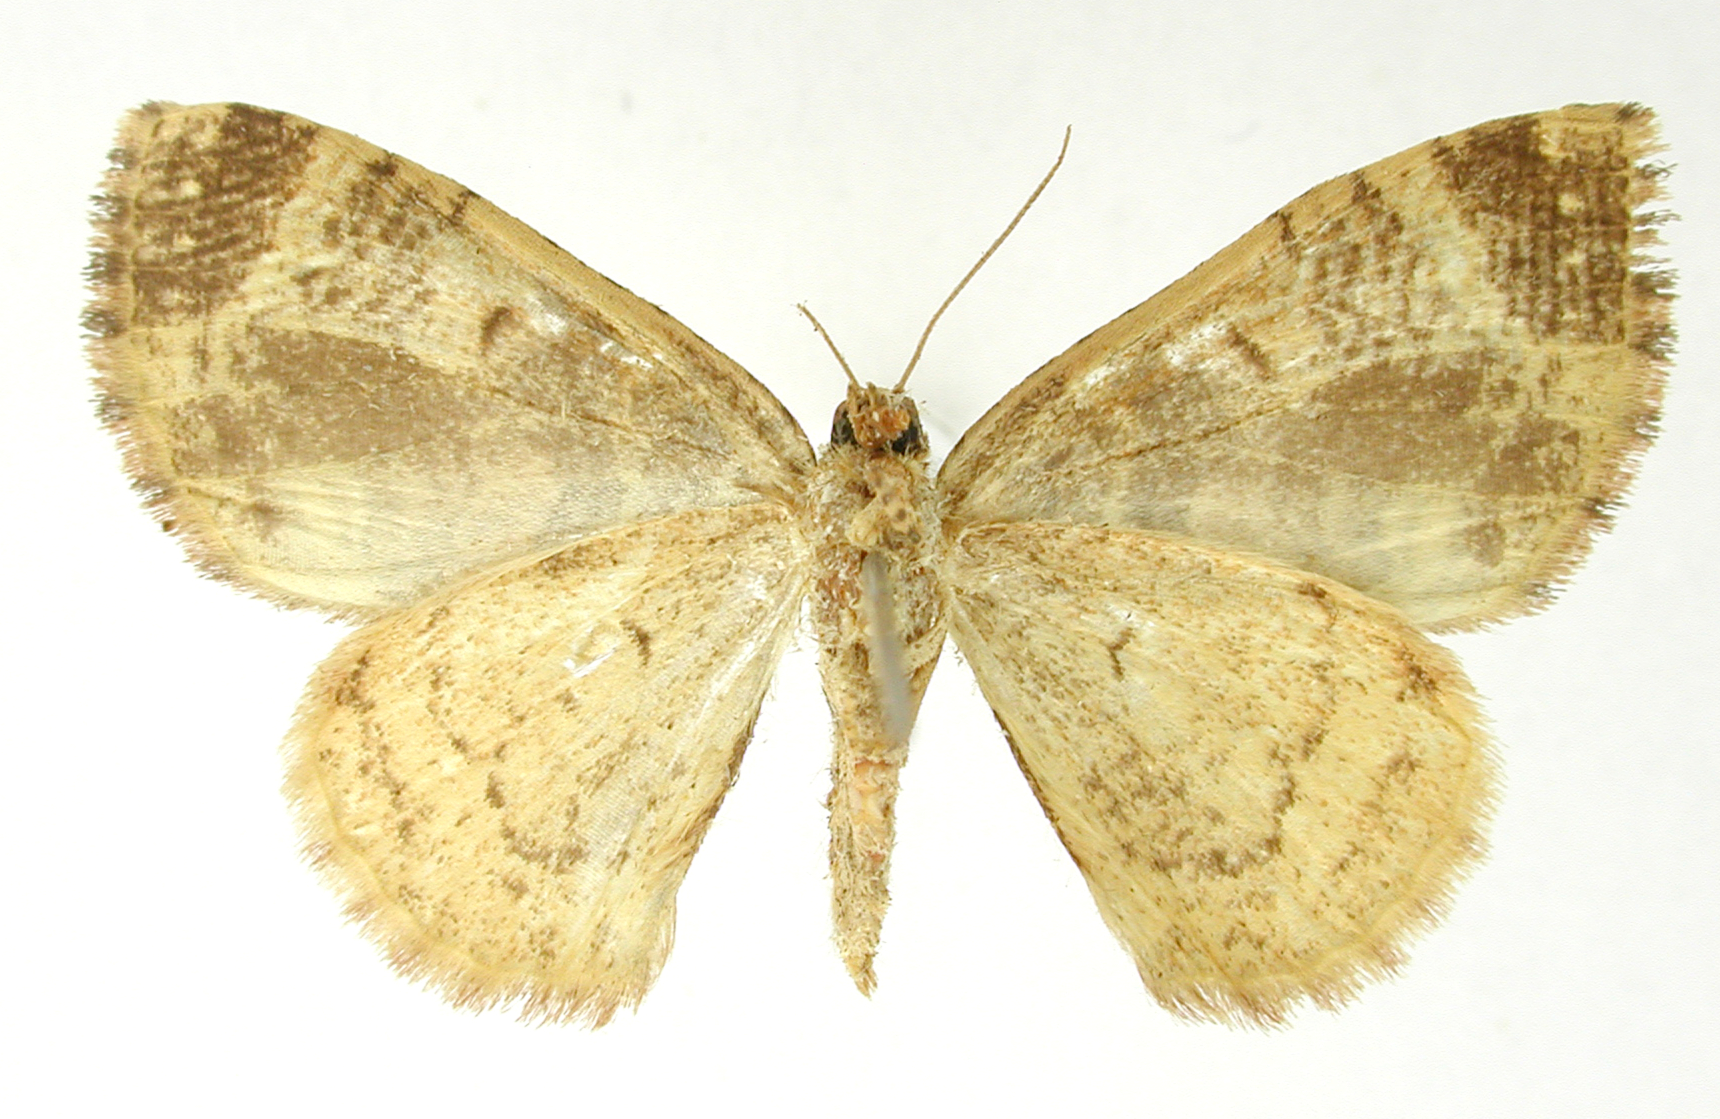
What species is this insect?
Hammaptera dominans
